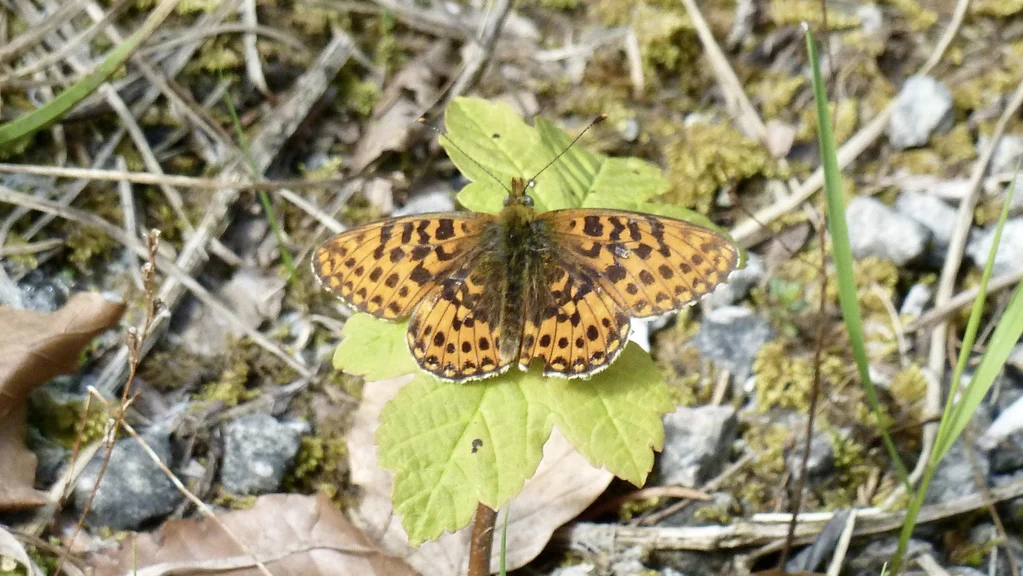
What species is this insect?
Boloria euphrosyne (also Clossiana euphrosyne)
